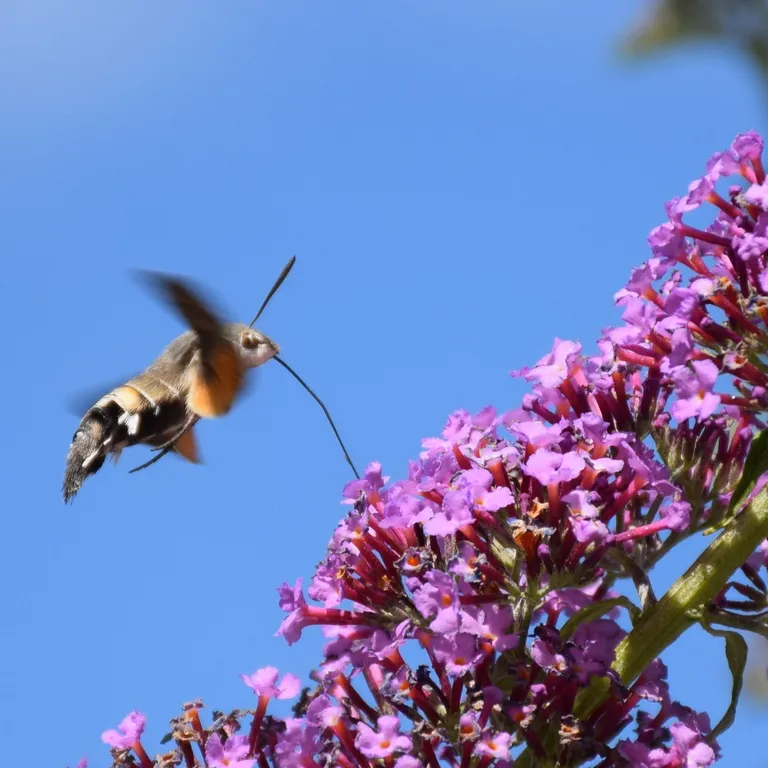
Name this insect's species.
Macroglossum stellatarum
